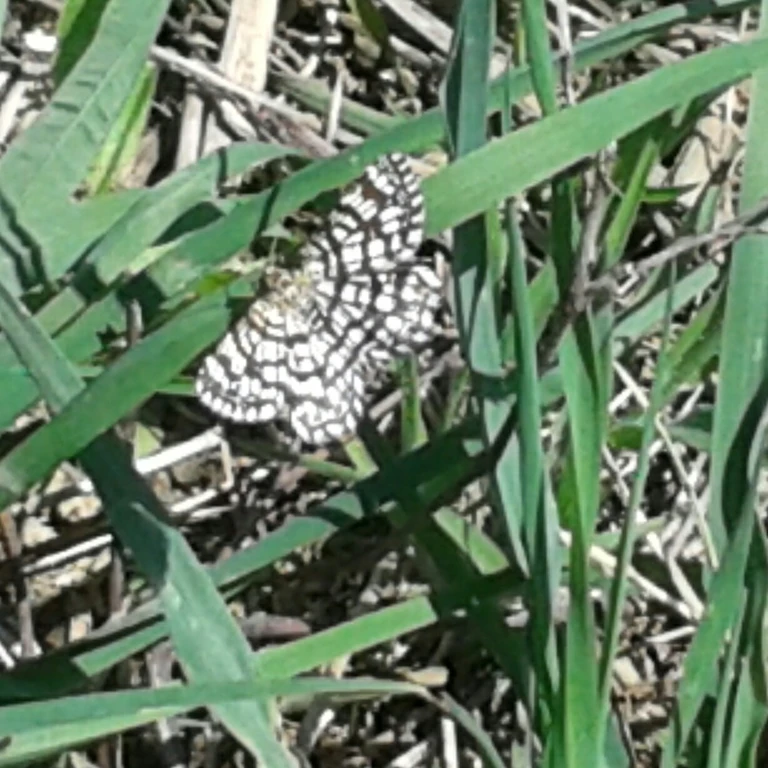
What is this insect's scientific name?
Chiasmia clathrata
